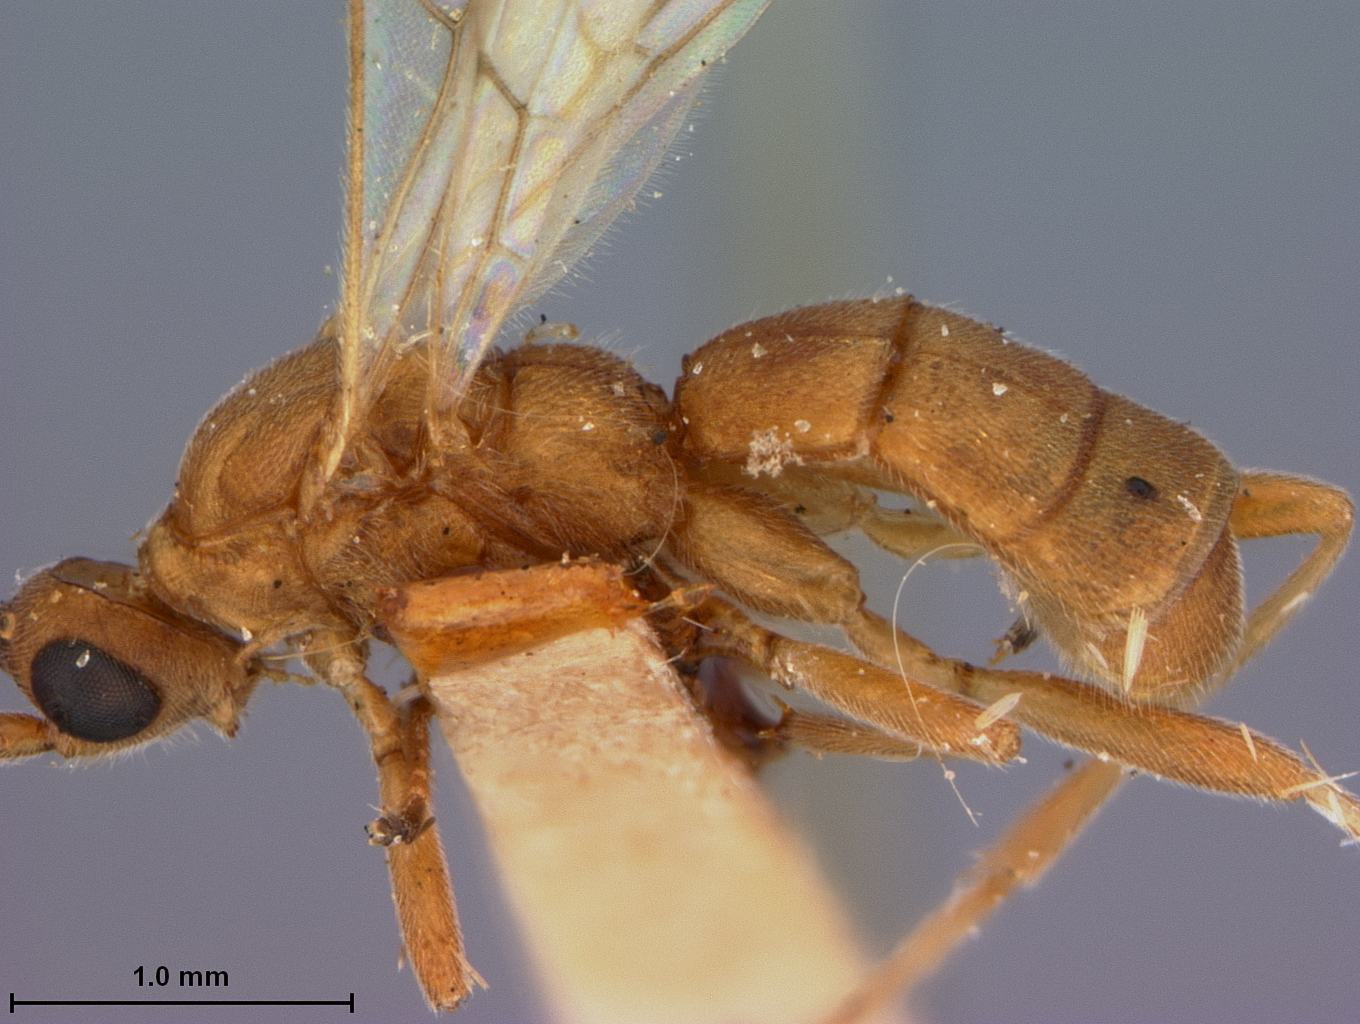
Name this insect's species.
Rhogas ferruginosus
